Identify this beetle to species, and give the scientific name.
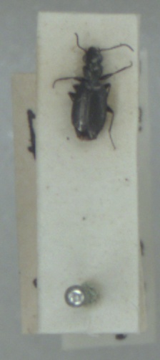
Syntomus foveatus
